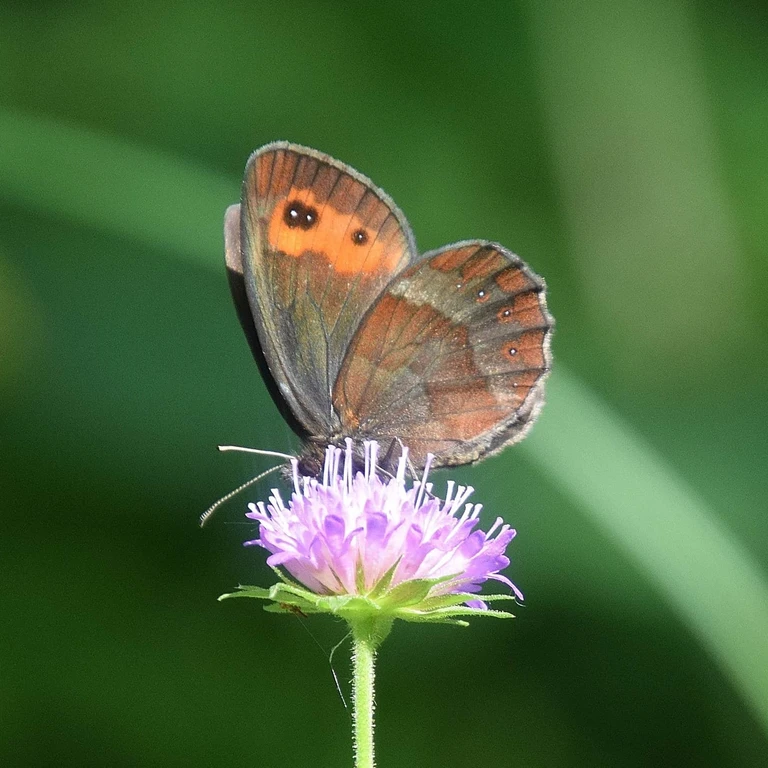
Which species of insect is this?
Erebia aethiops
